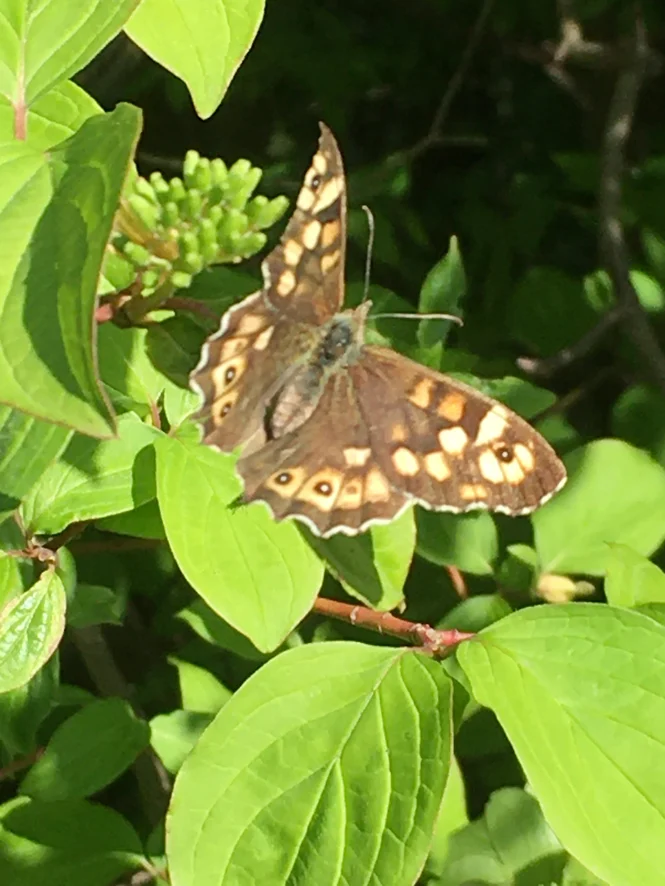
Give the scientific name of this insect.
Pararge aegeria
